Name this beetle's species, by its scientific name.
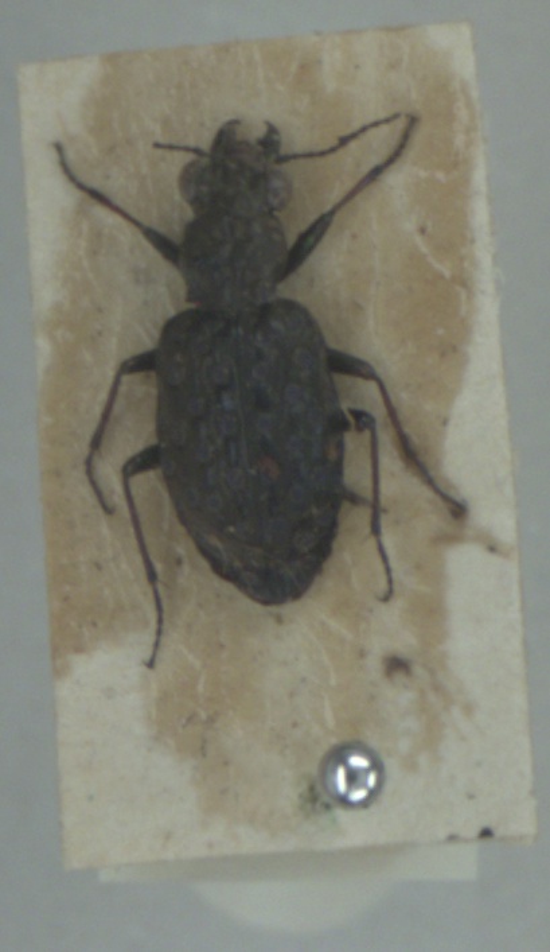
Elaphrus cupreus
